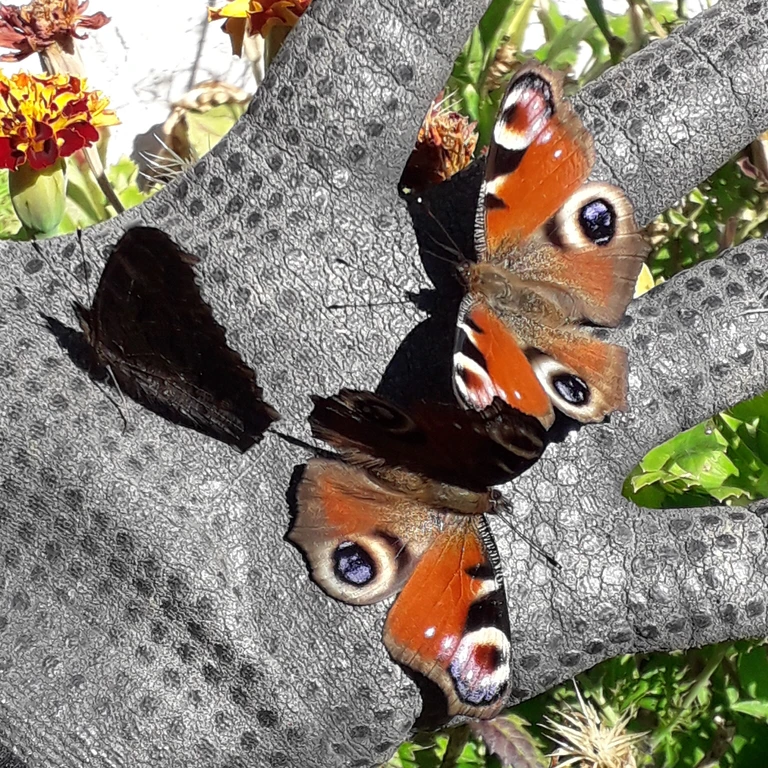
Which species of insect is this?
Aglais io
